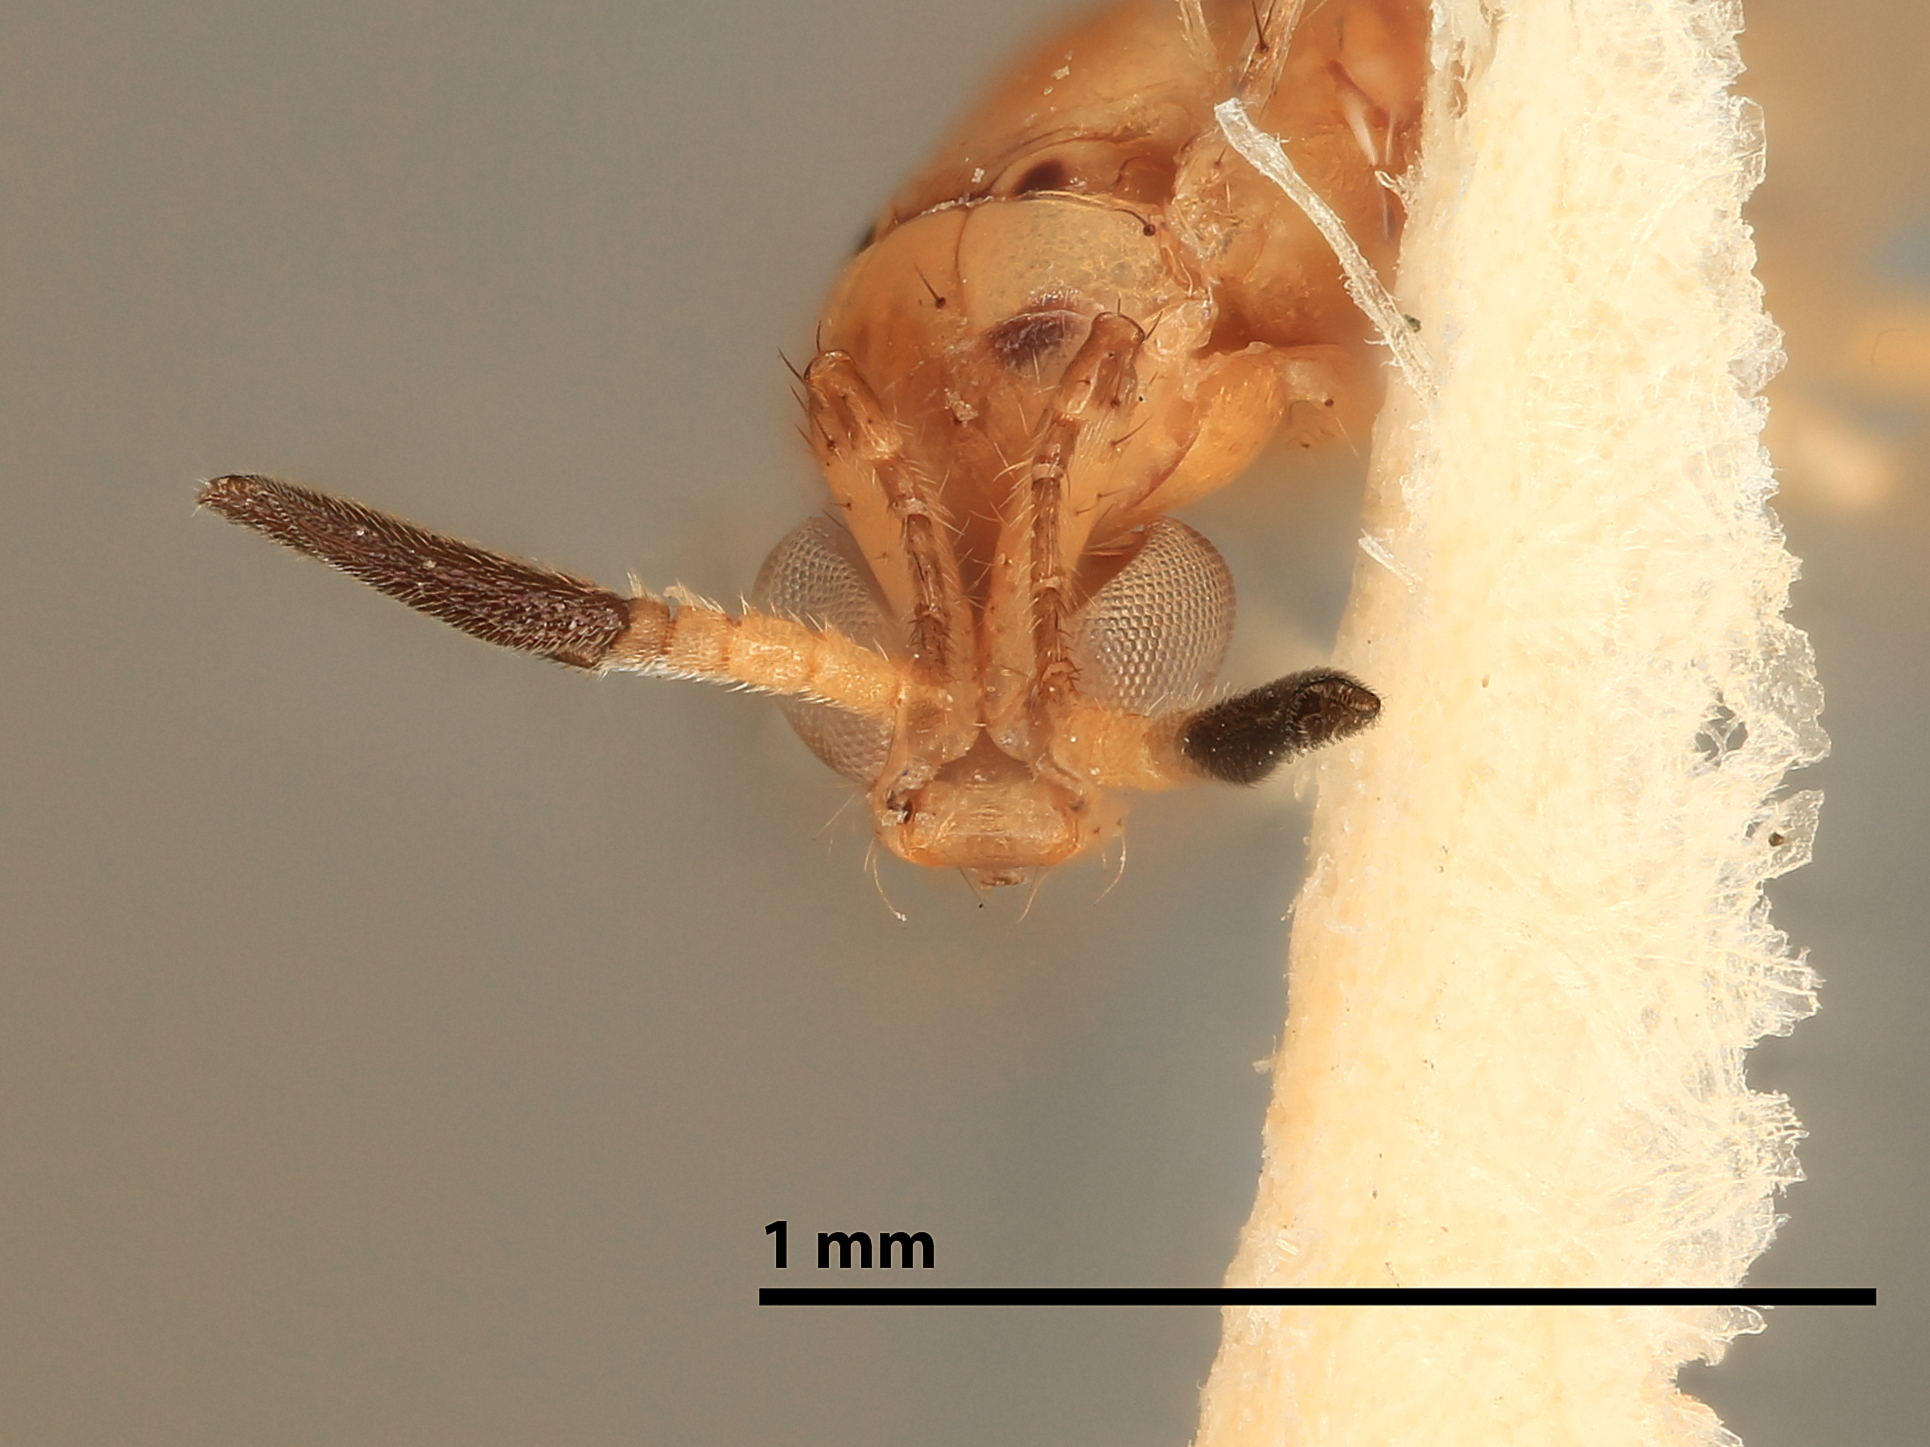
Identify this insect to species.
Gonatocerus atriclavus
